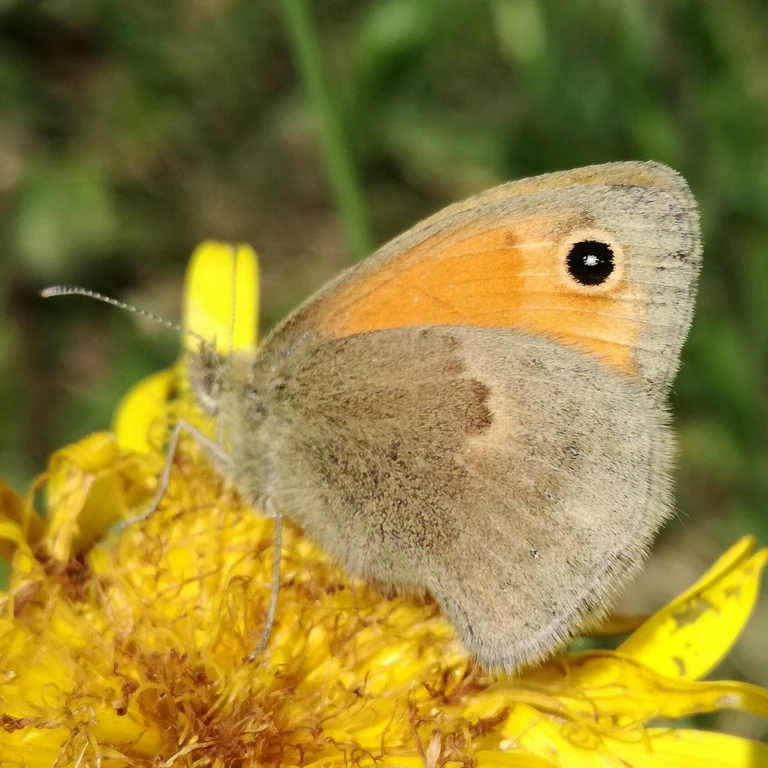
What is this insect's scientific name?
Coenonympha pamphilus
